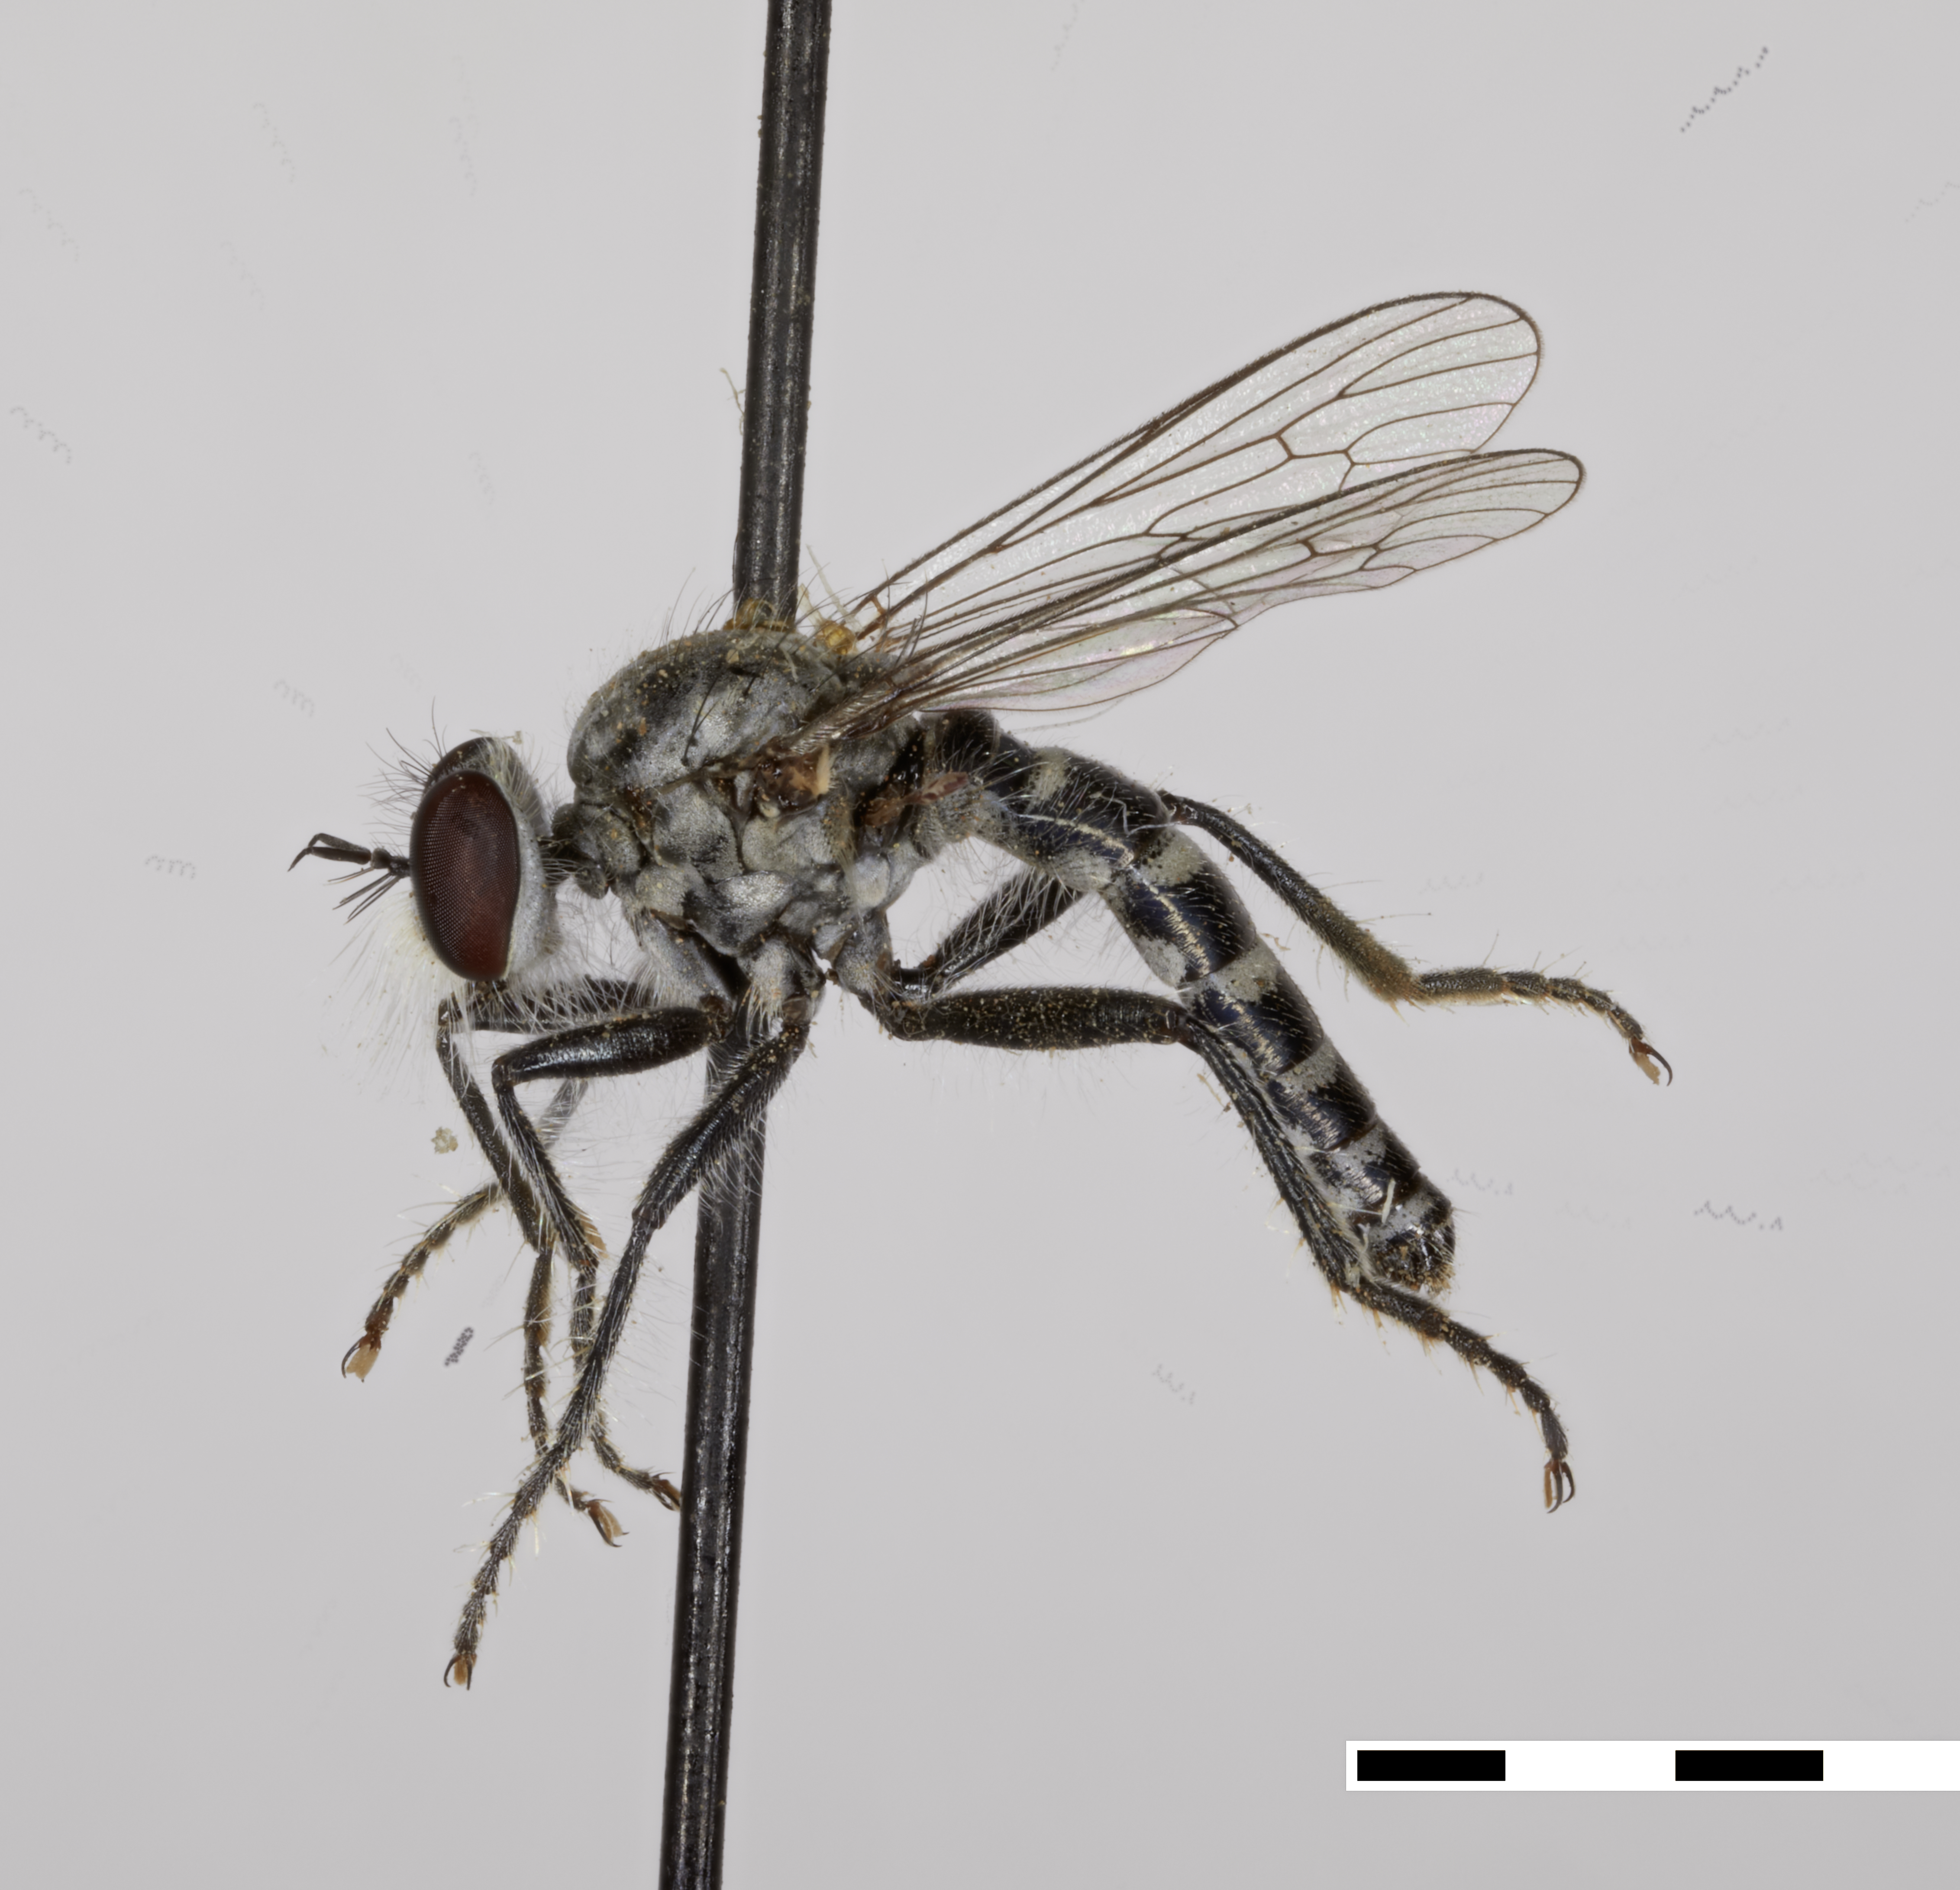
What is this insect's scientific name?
Backomyia seminoensis
